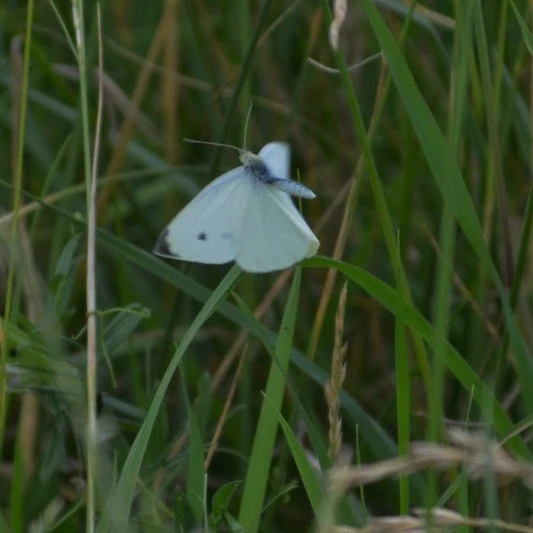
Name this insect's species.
Pieris rapae
